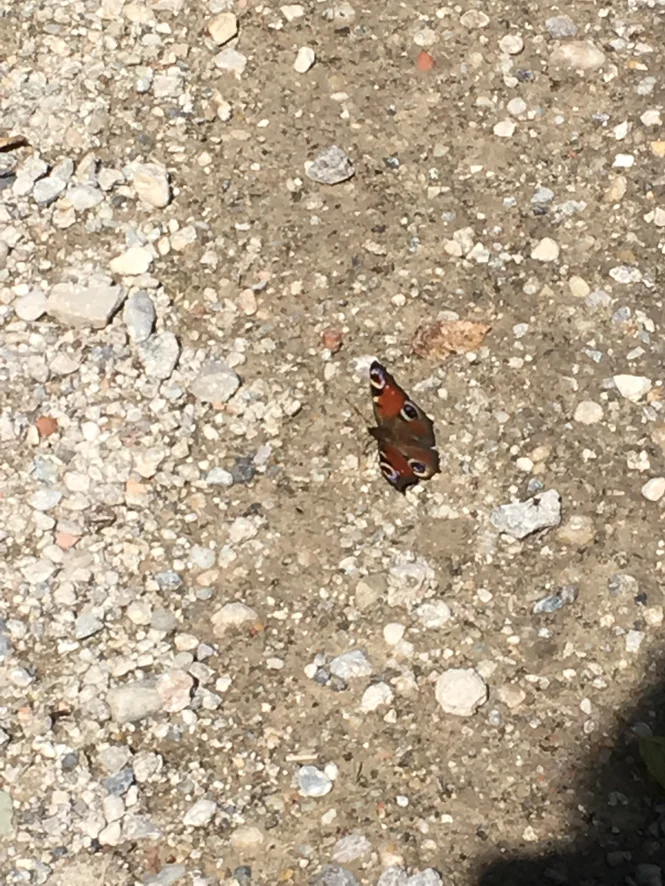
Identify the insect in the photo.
Aglais io
